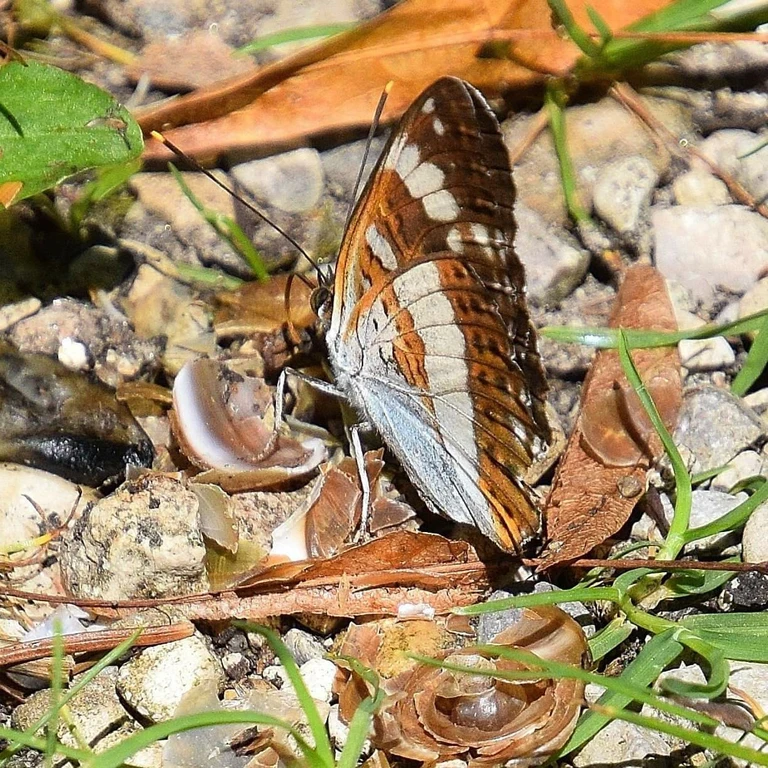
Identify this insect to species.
Limenitis camilla (also Ladoga camilla)
